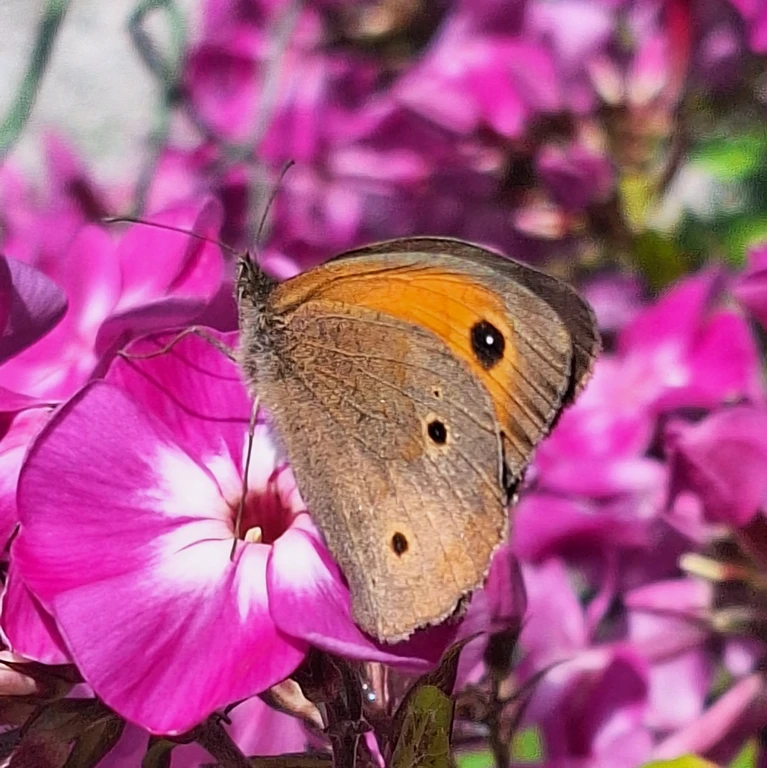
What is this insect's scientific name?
Maniola jurtina
